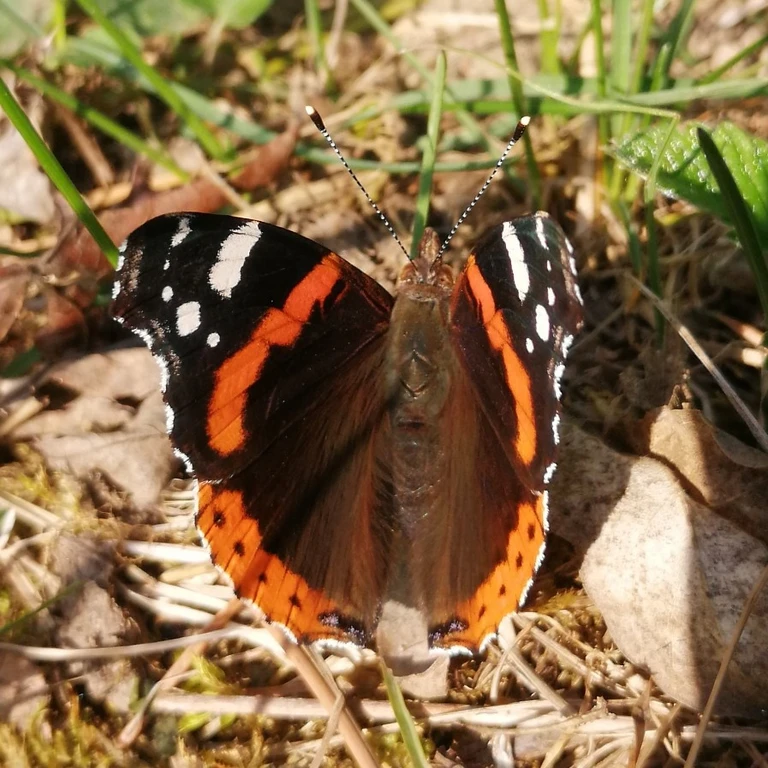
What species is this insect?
Vanessa atalanta
